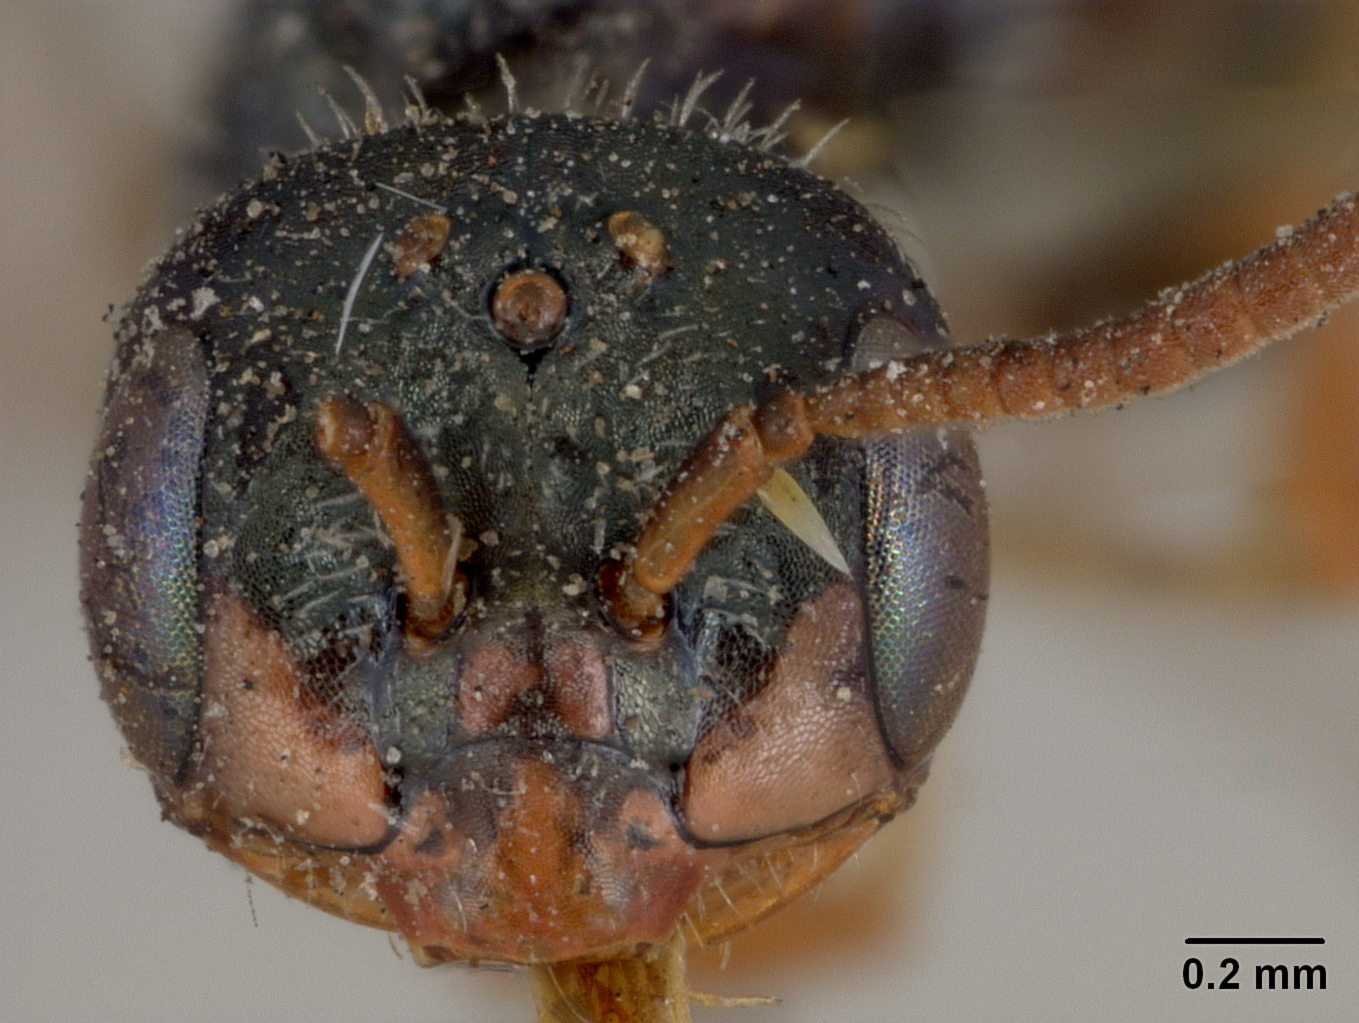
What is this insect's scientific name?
Perdita maura
